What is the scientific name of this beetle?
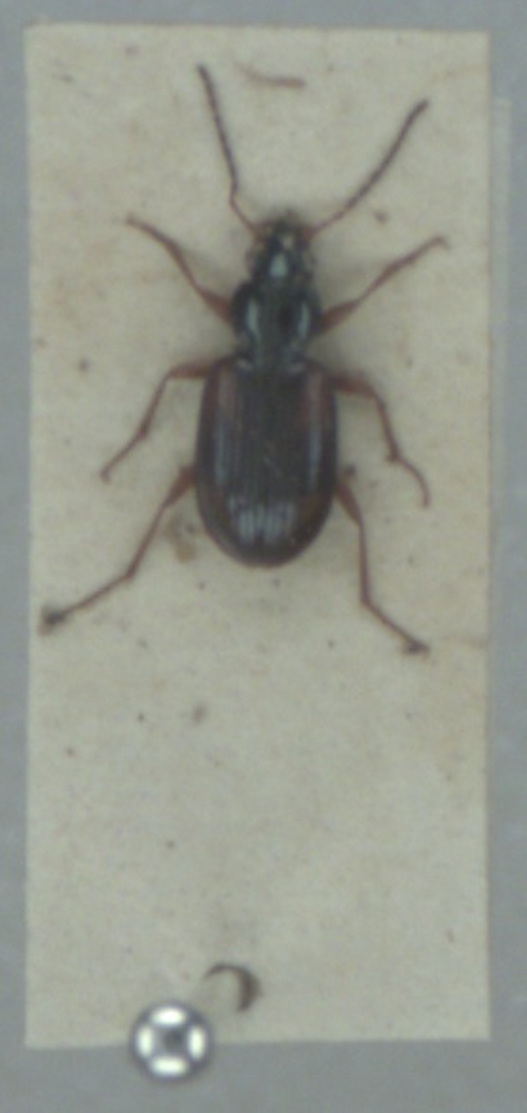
Bembidion tetracolum
